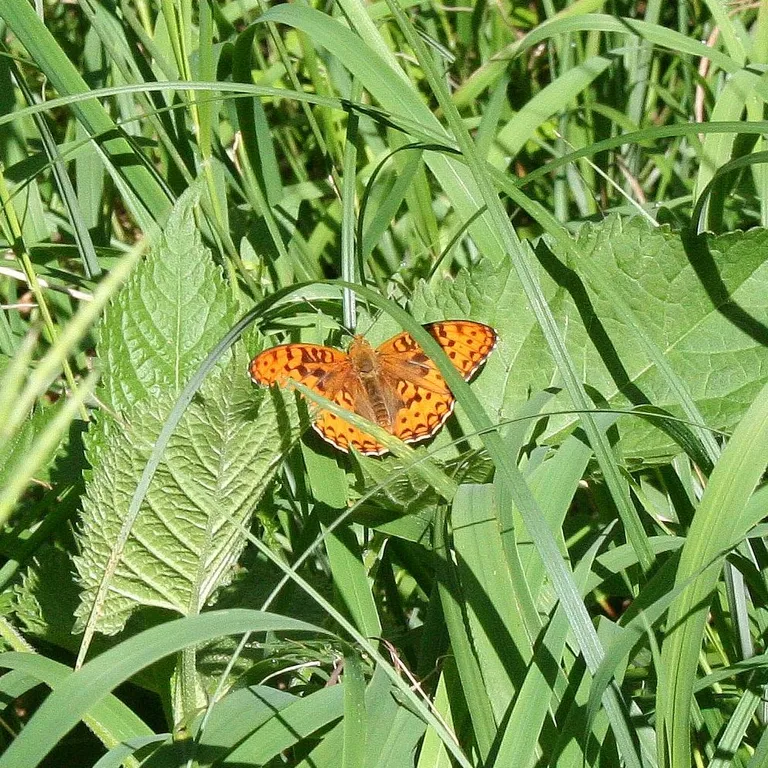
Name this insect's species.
Fabriciana adippe
